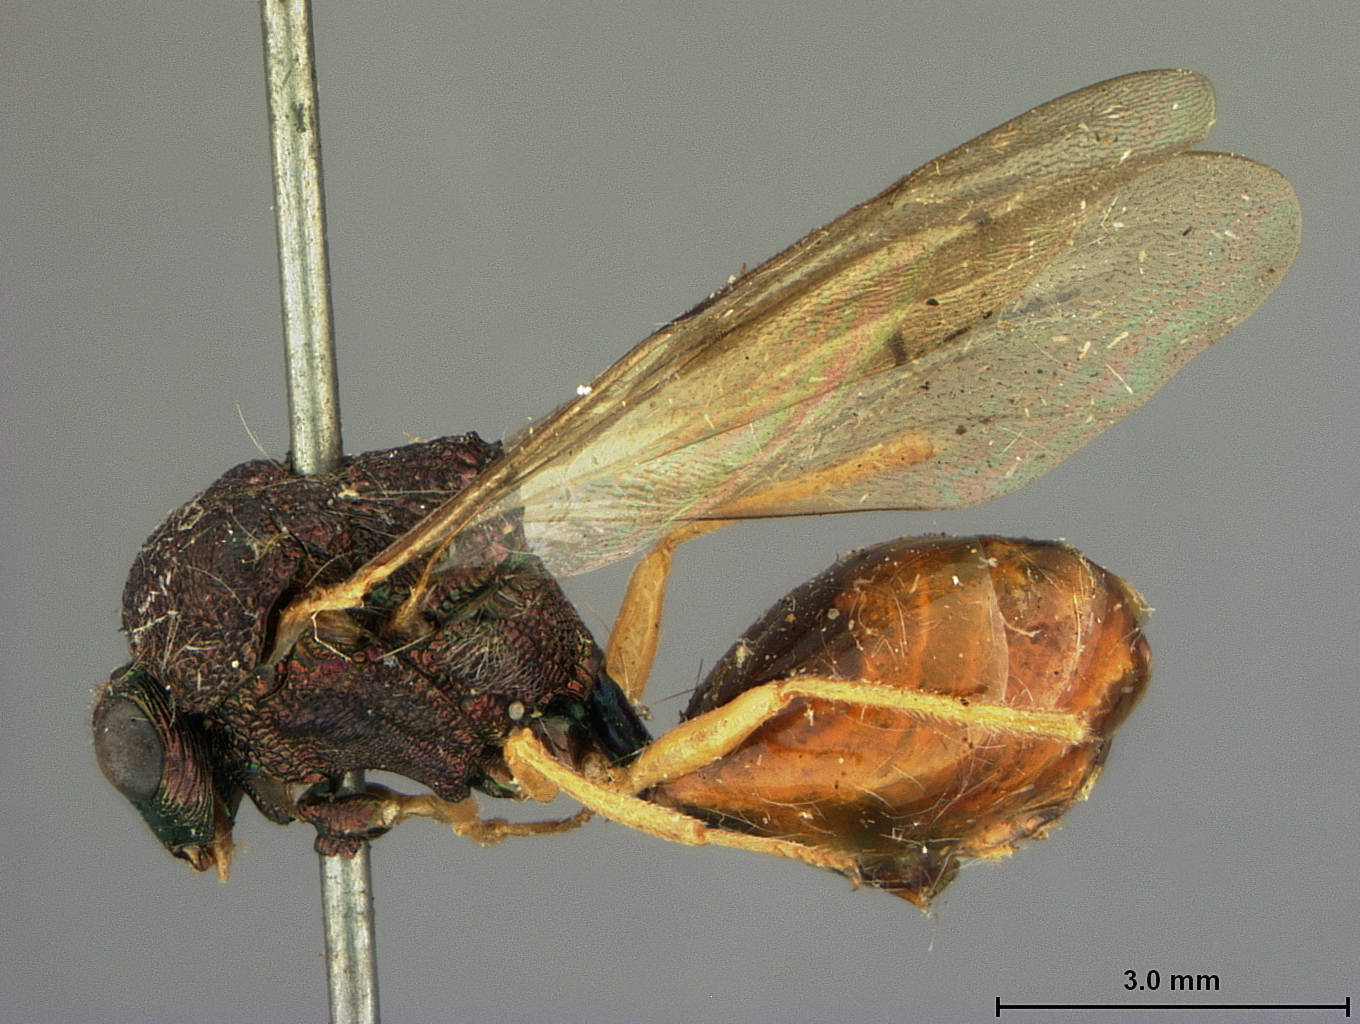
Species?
Metagea rufiventris
